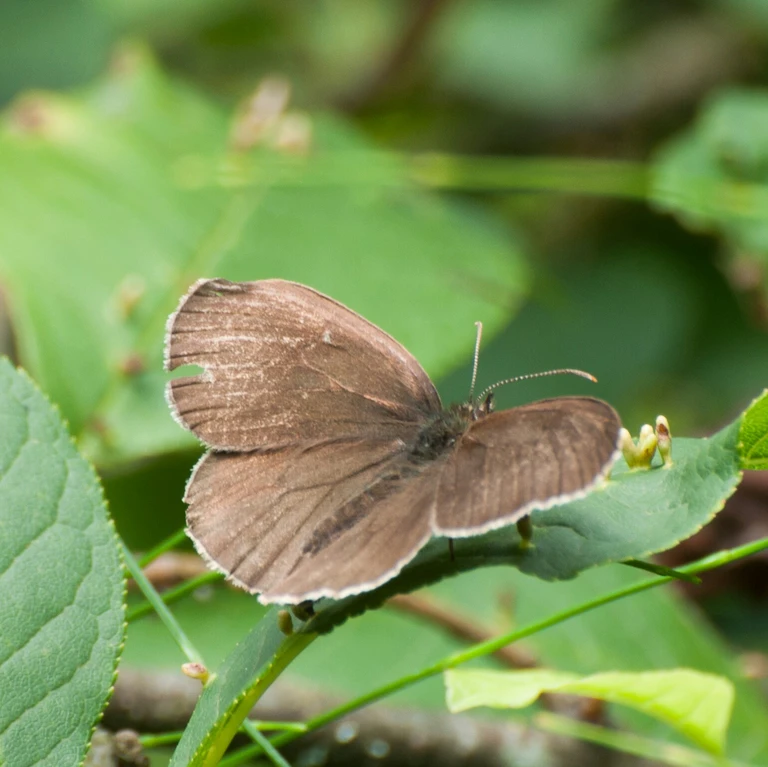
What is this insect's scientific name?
Aphantopus hyperantus
